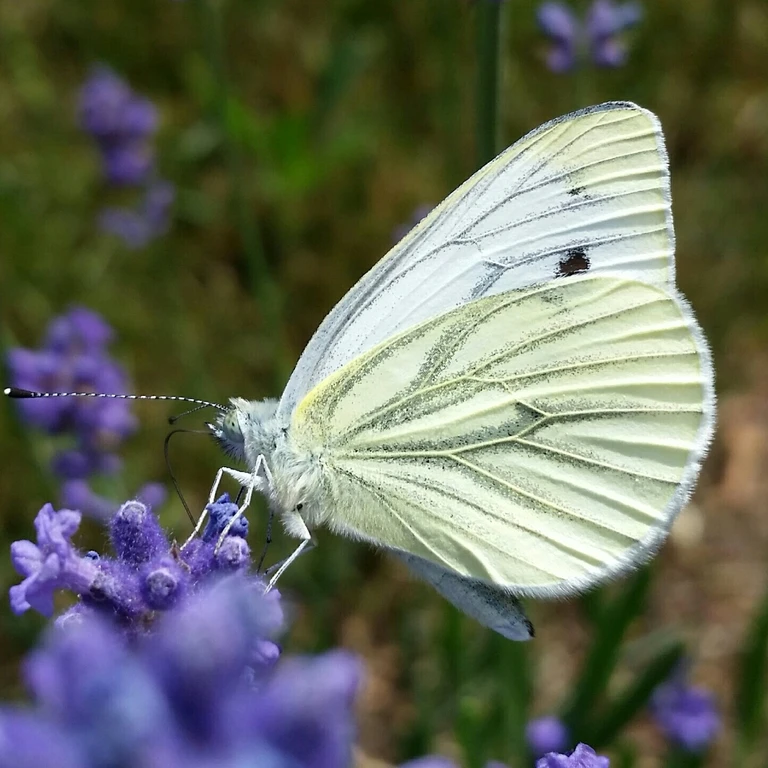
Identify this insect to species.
Pieris napi
